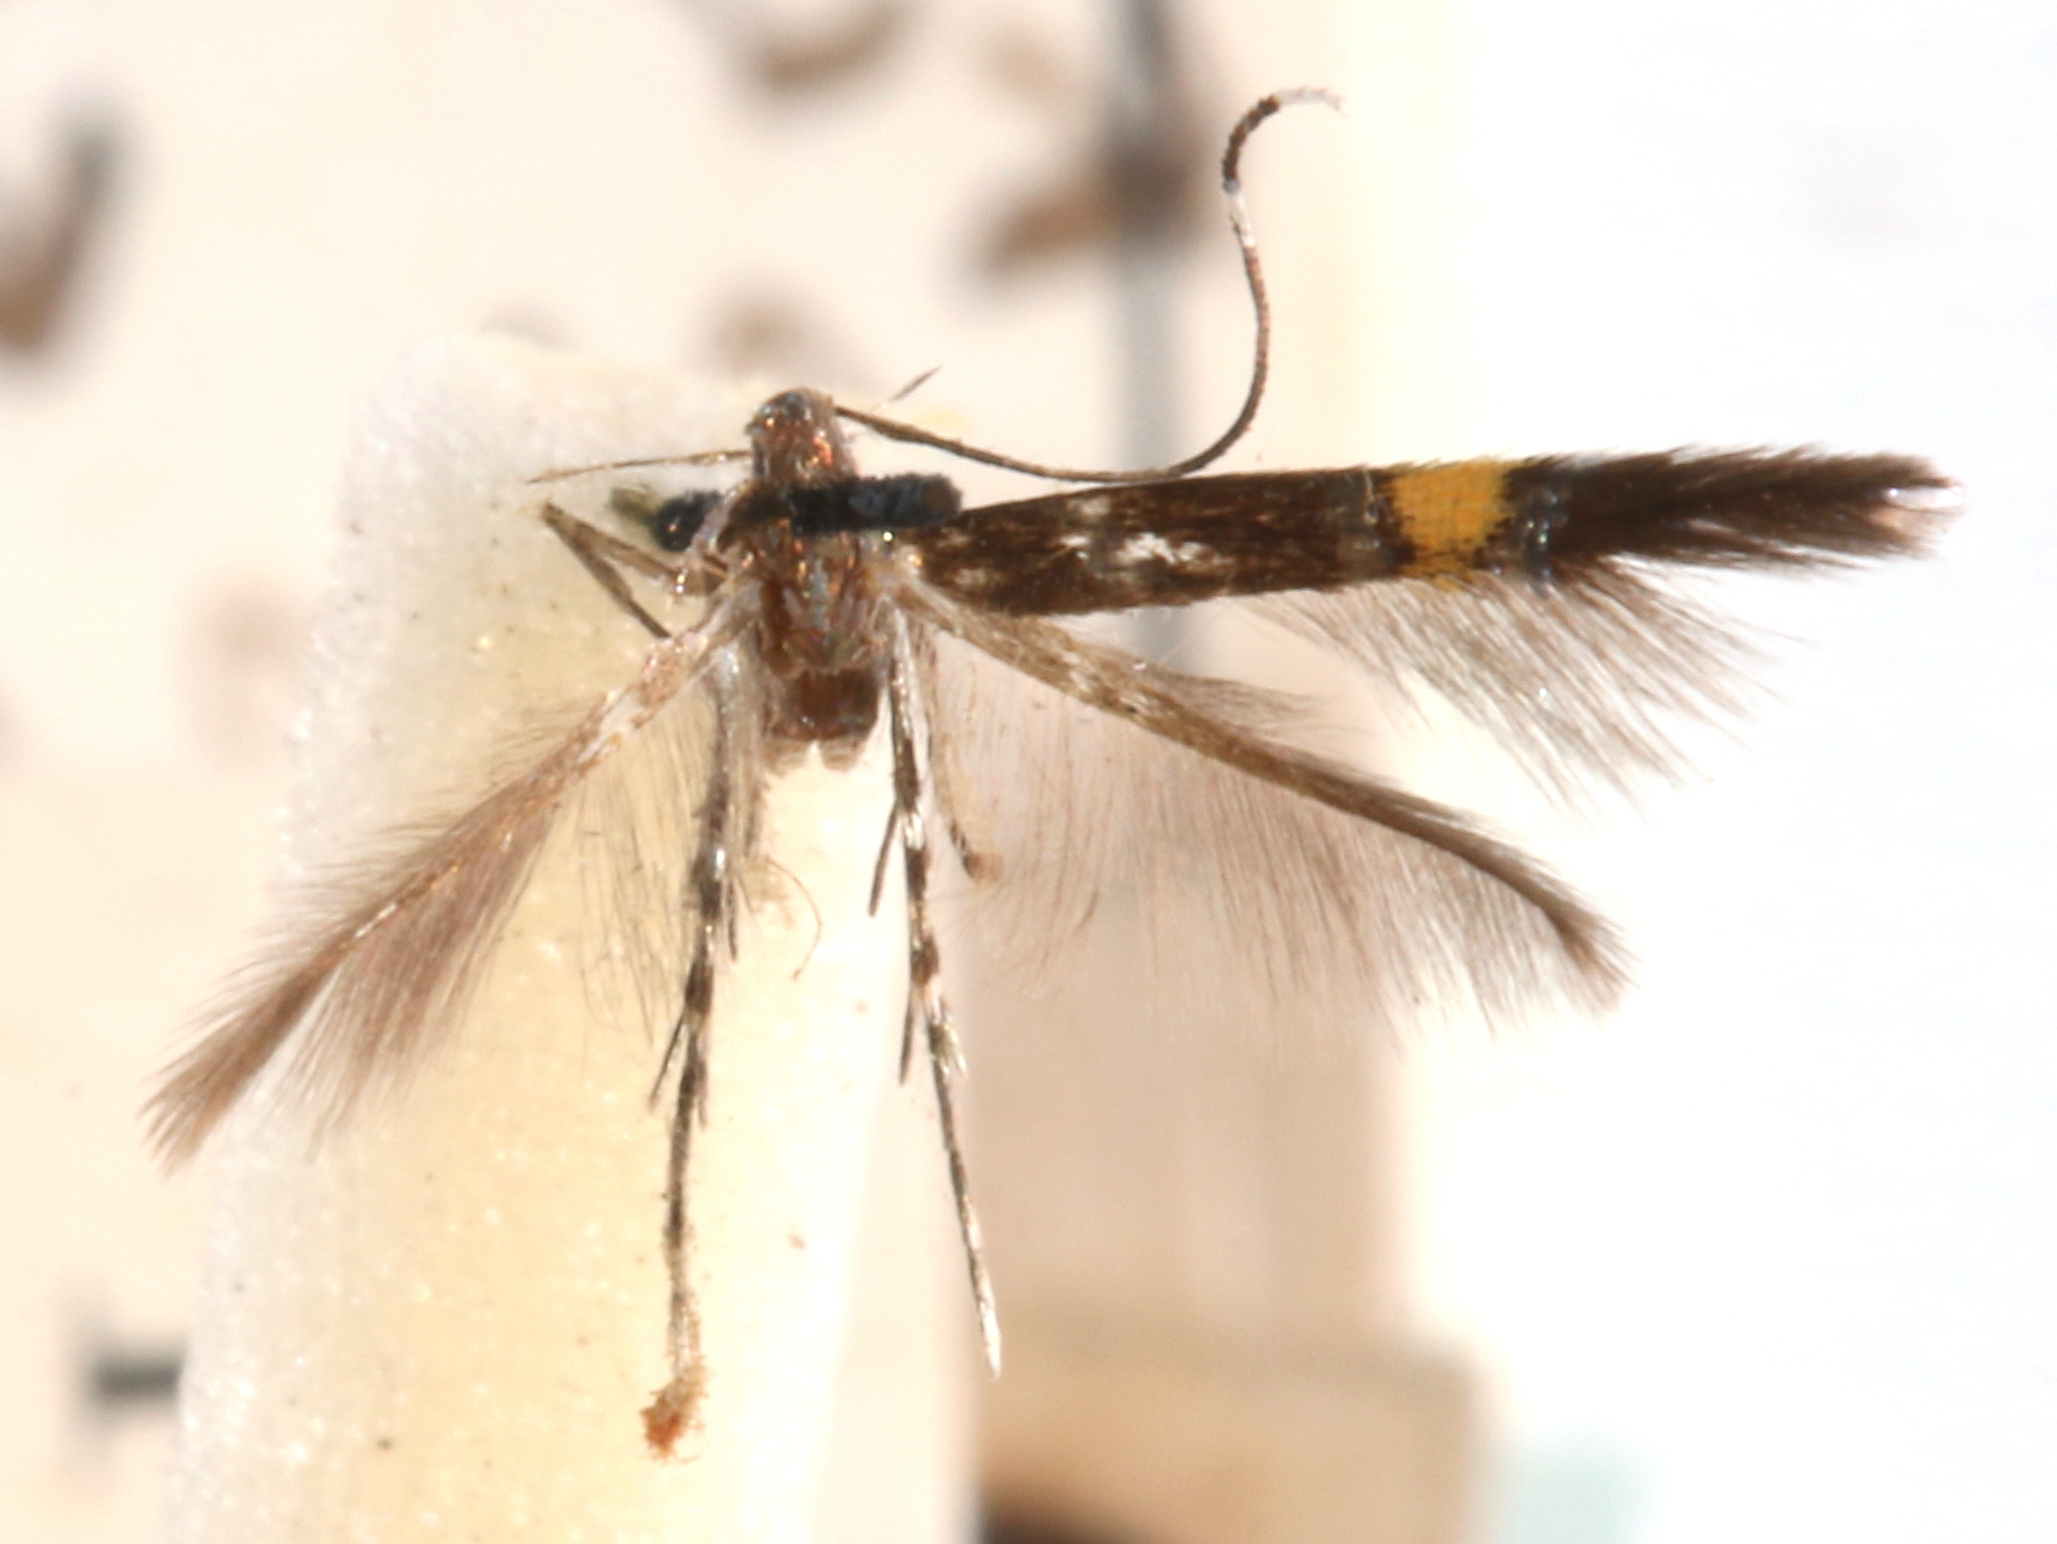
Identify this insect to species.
Cosmopterix zieglerella
